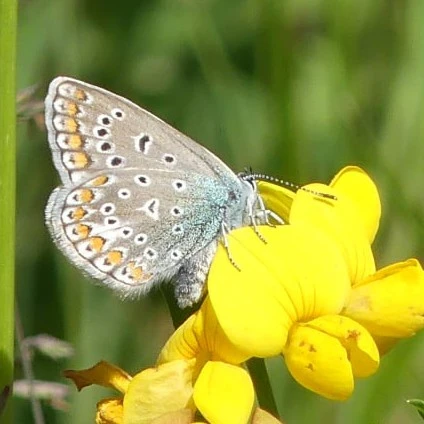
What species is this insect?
Polyommatus icarus
